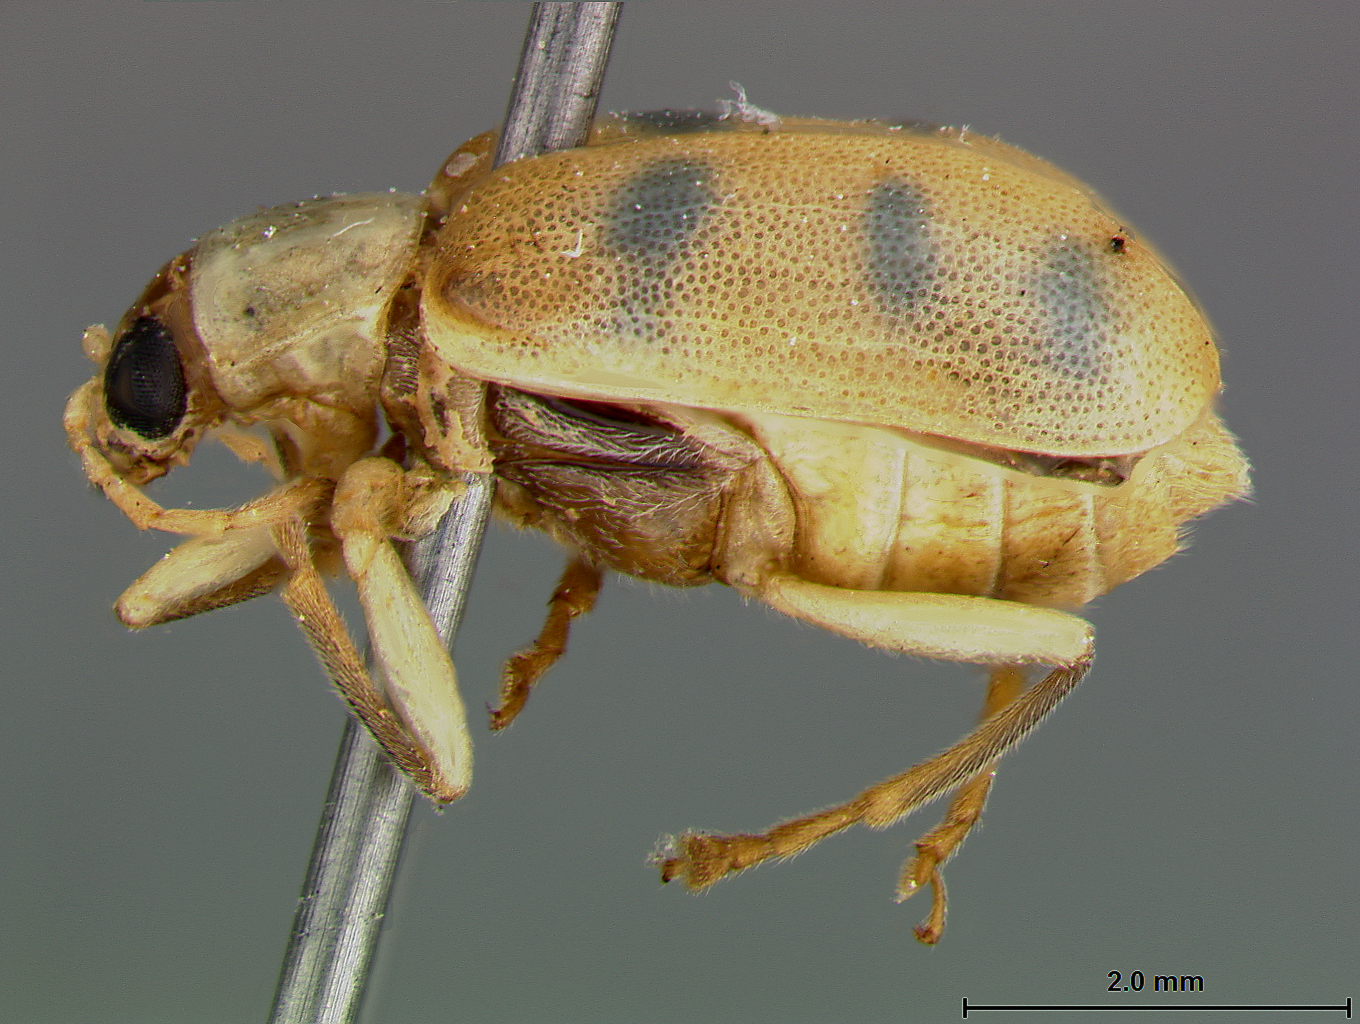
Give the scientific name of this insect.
Diabrotica luciana
